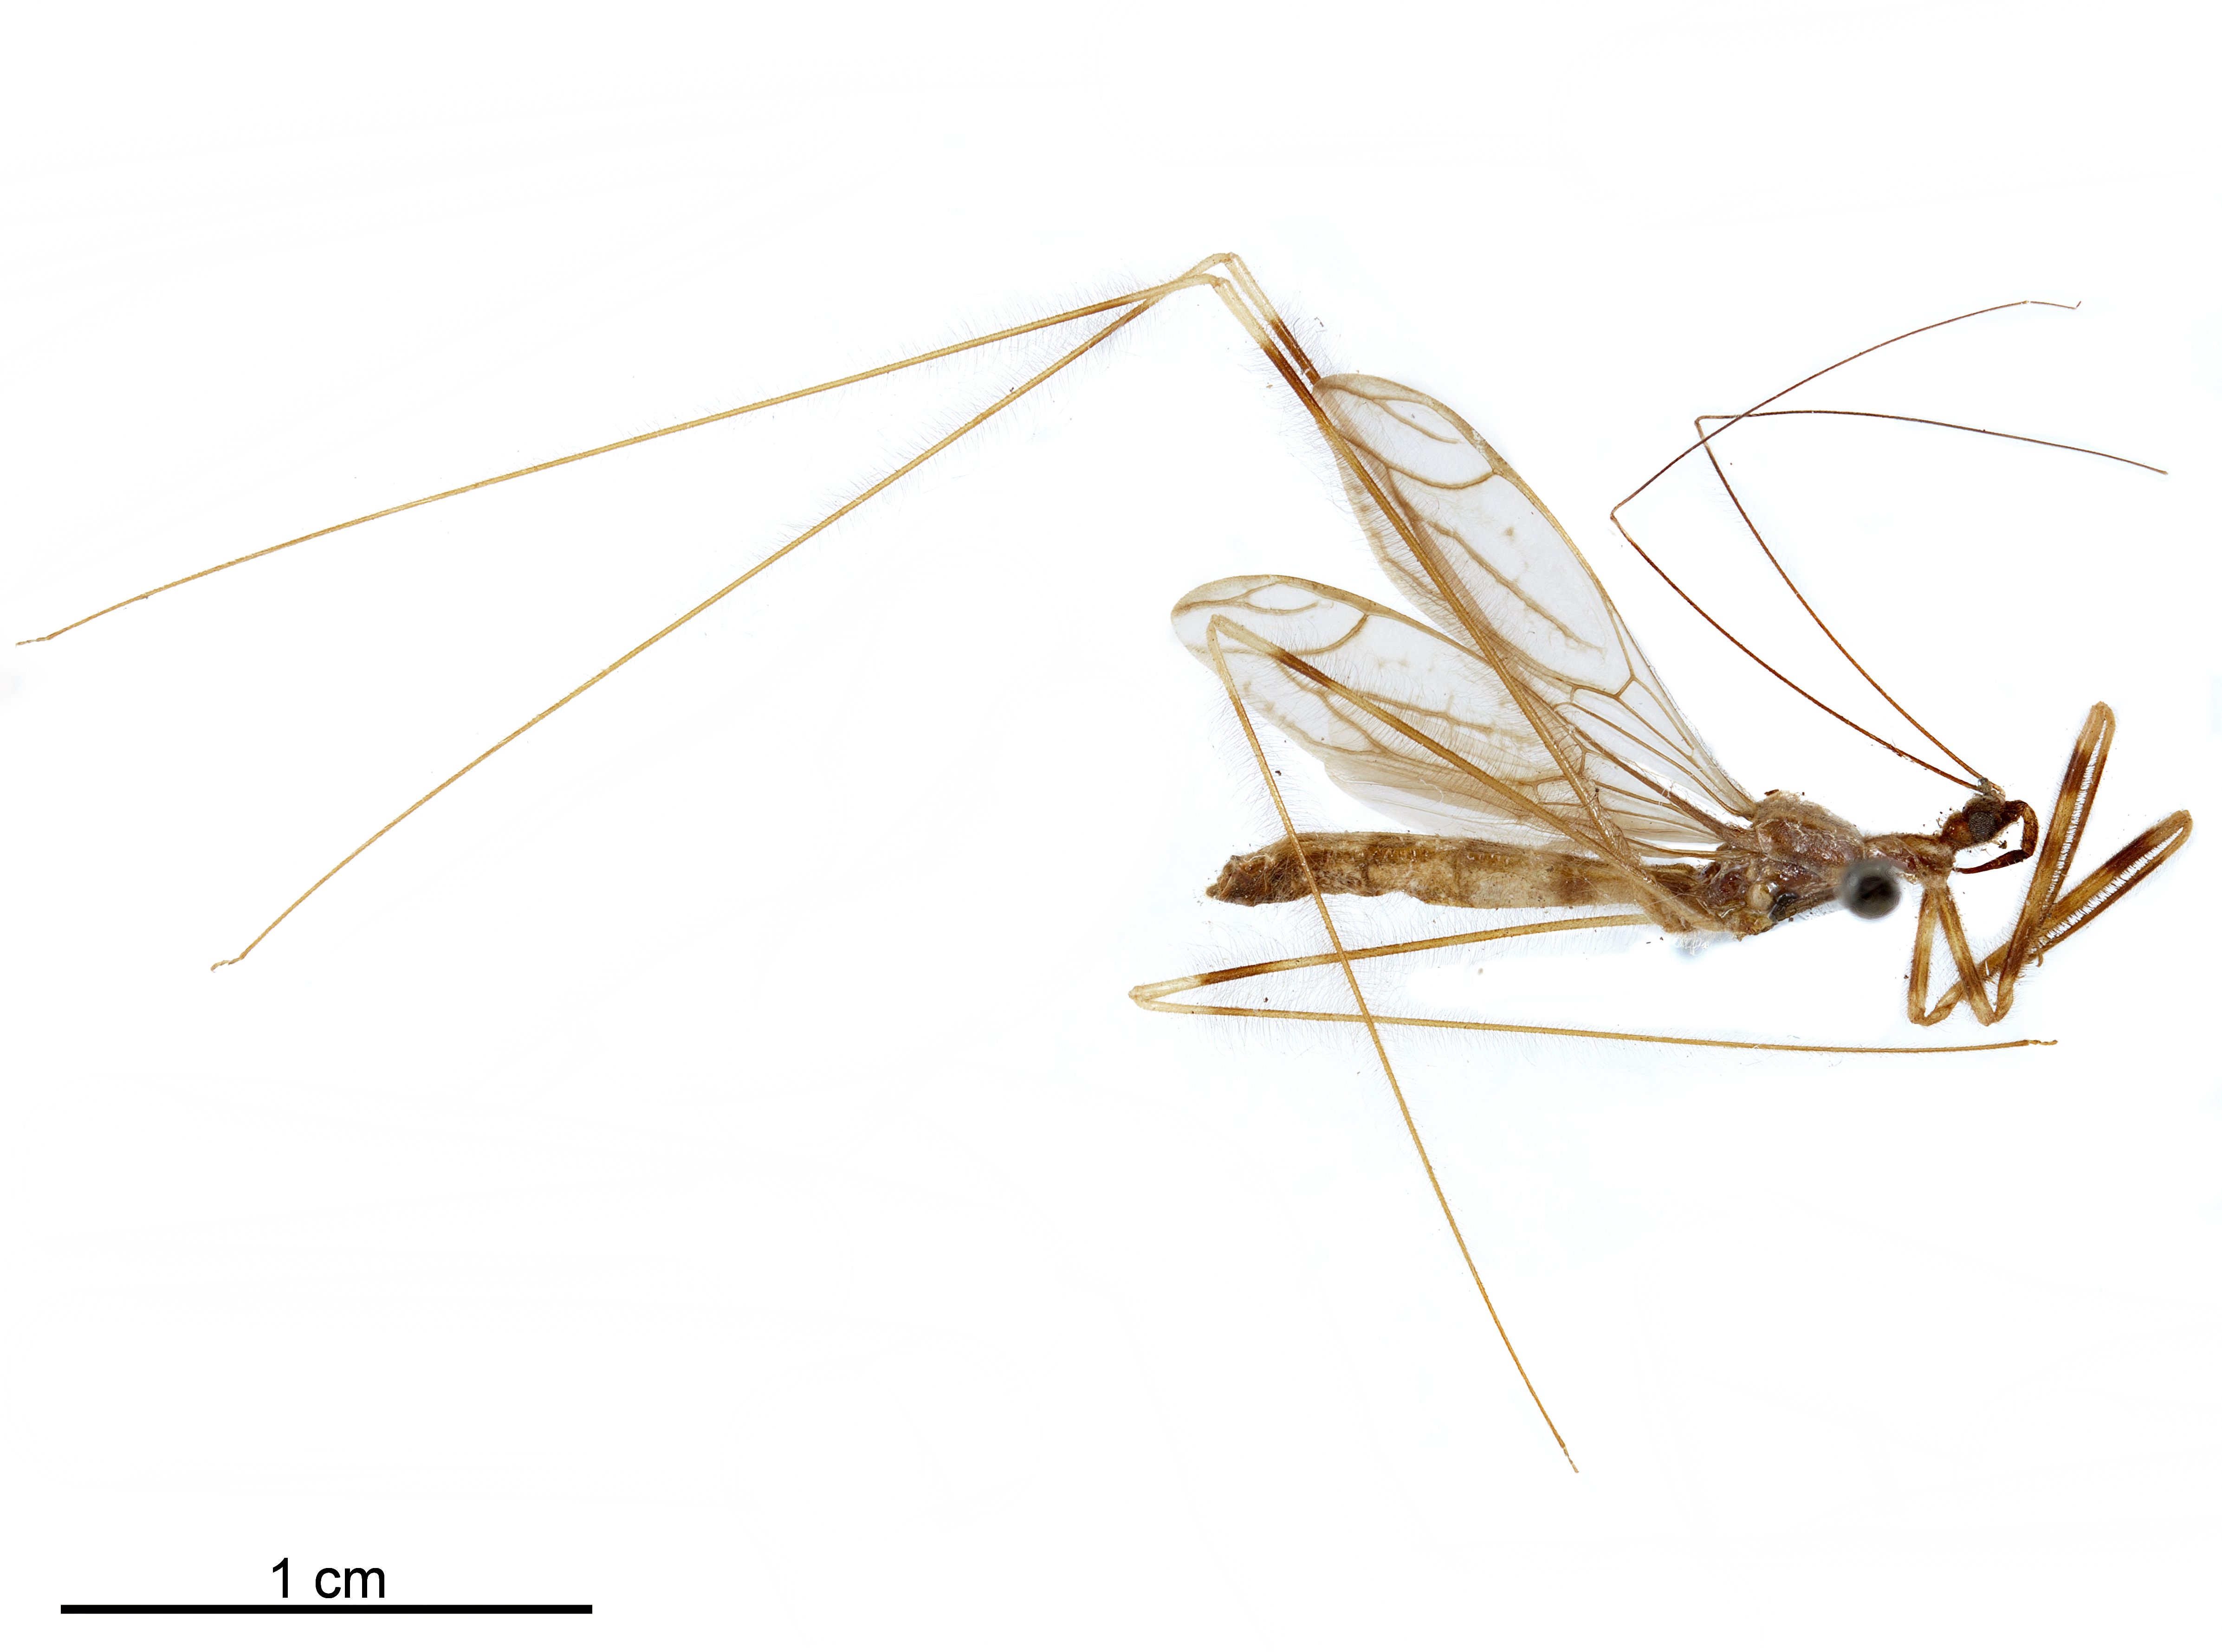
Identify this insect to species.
Myiophanes newmani
